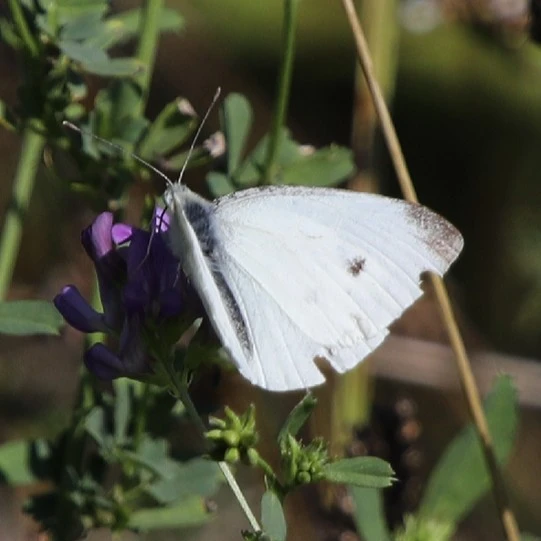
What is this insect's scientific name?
Pieris rapae
